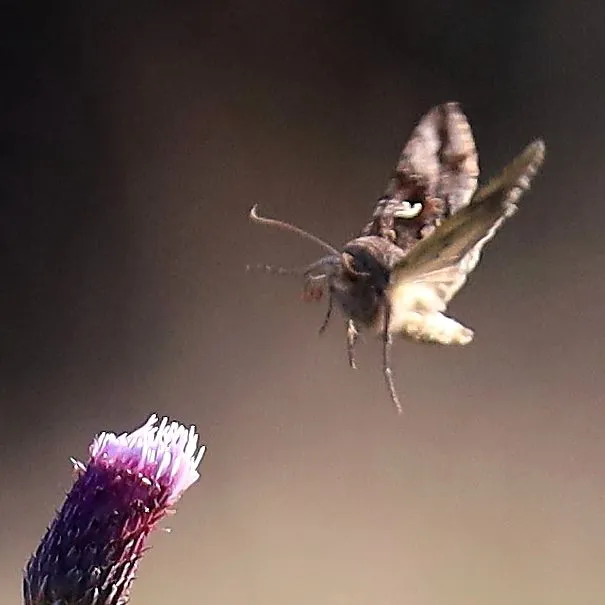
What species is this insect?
Autographa gamma
